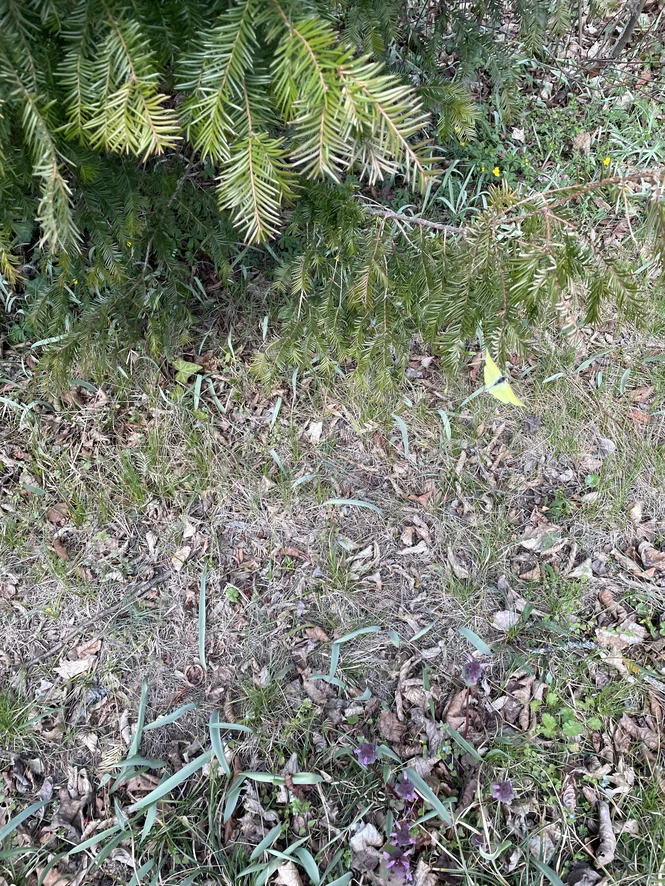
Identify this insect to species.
Gonepteryx rhamni
